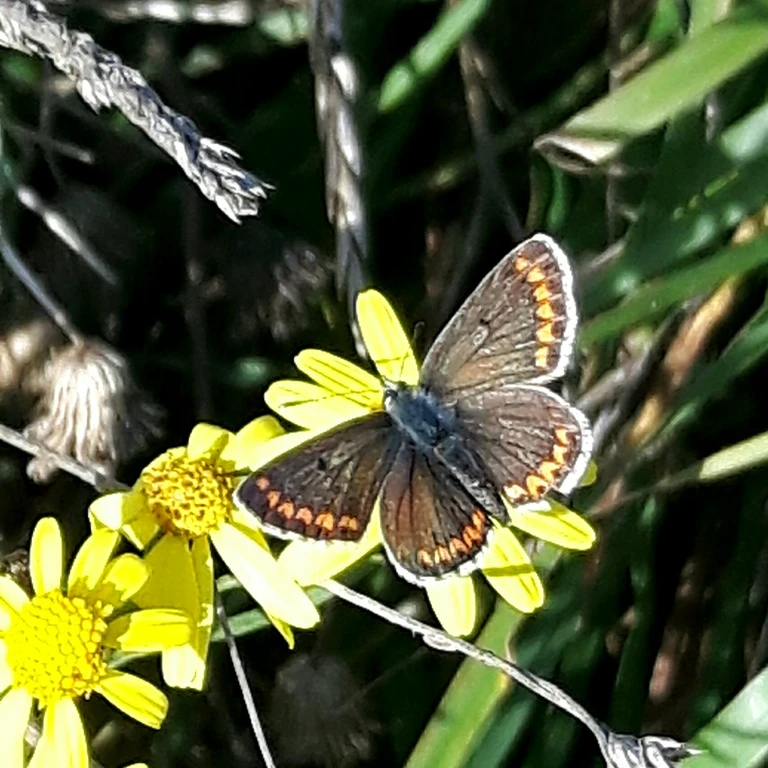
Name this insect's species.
Aricia agestis/artaxerxes
